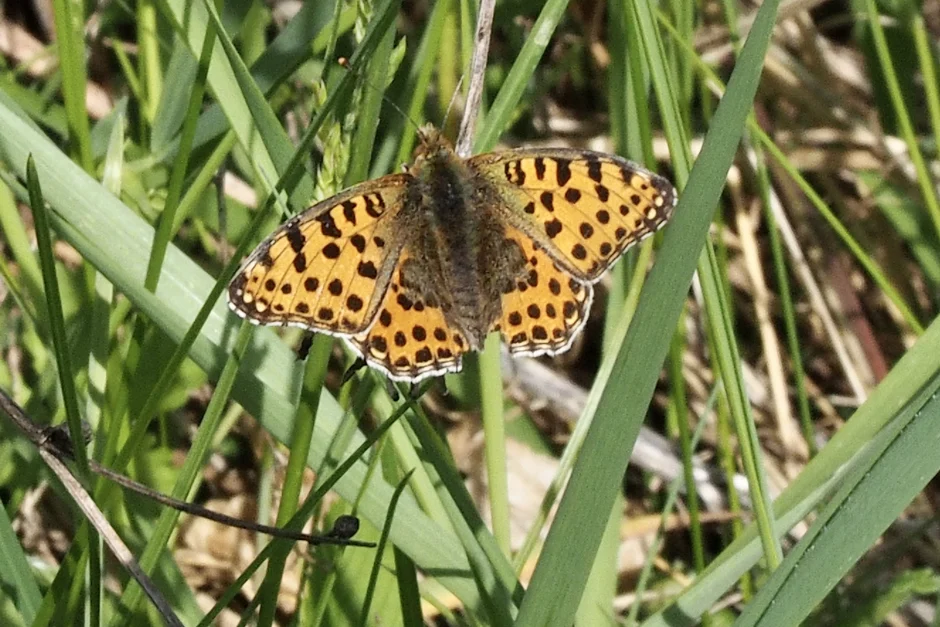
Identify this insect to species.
Issoria lathonia
